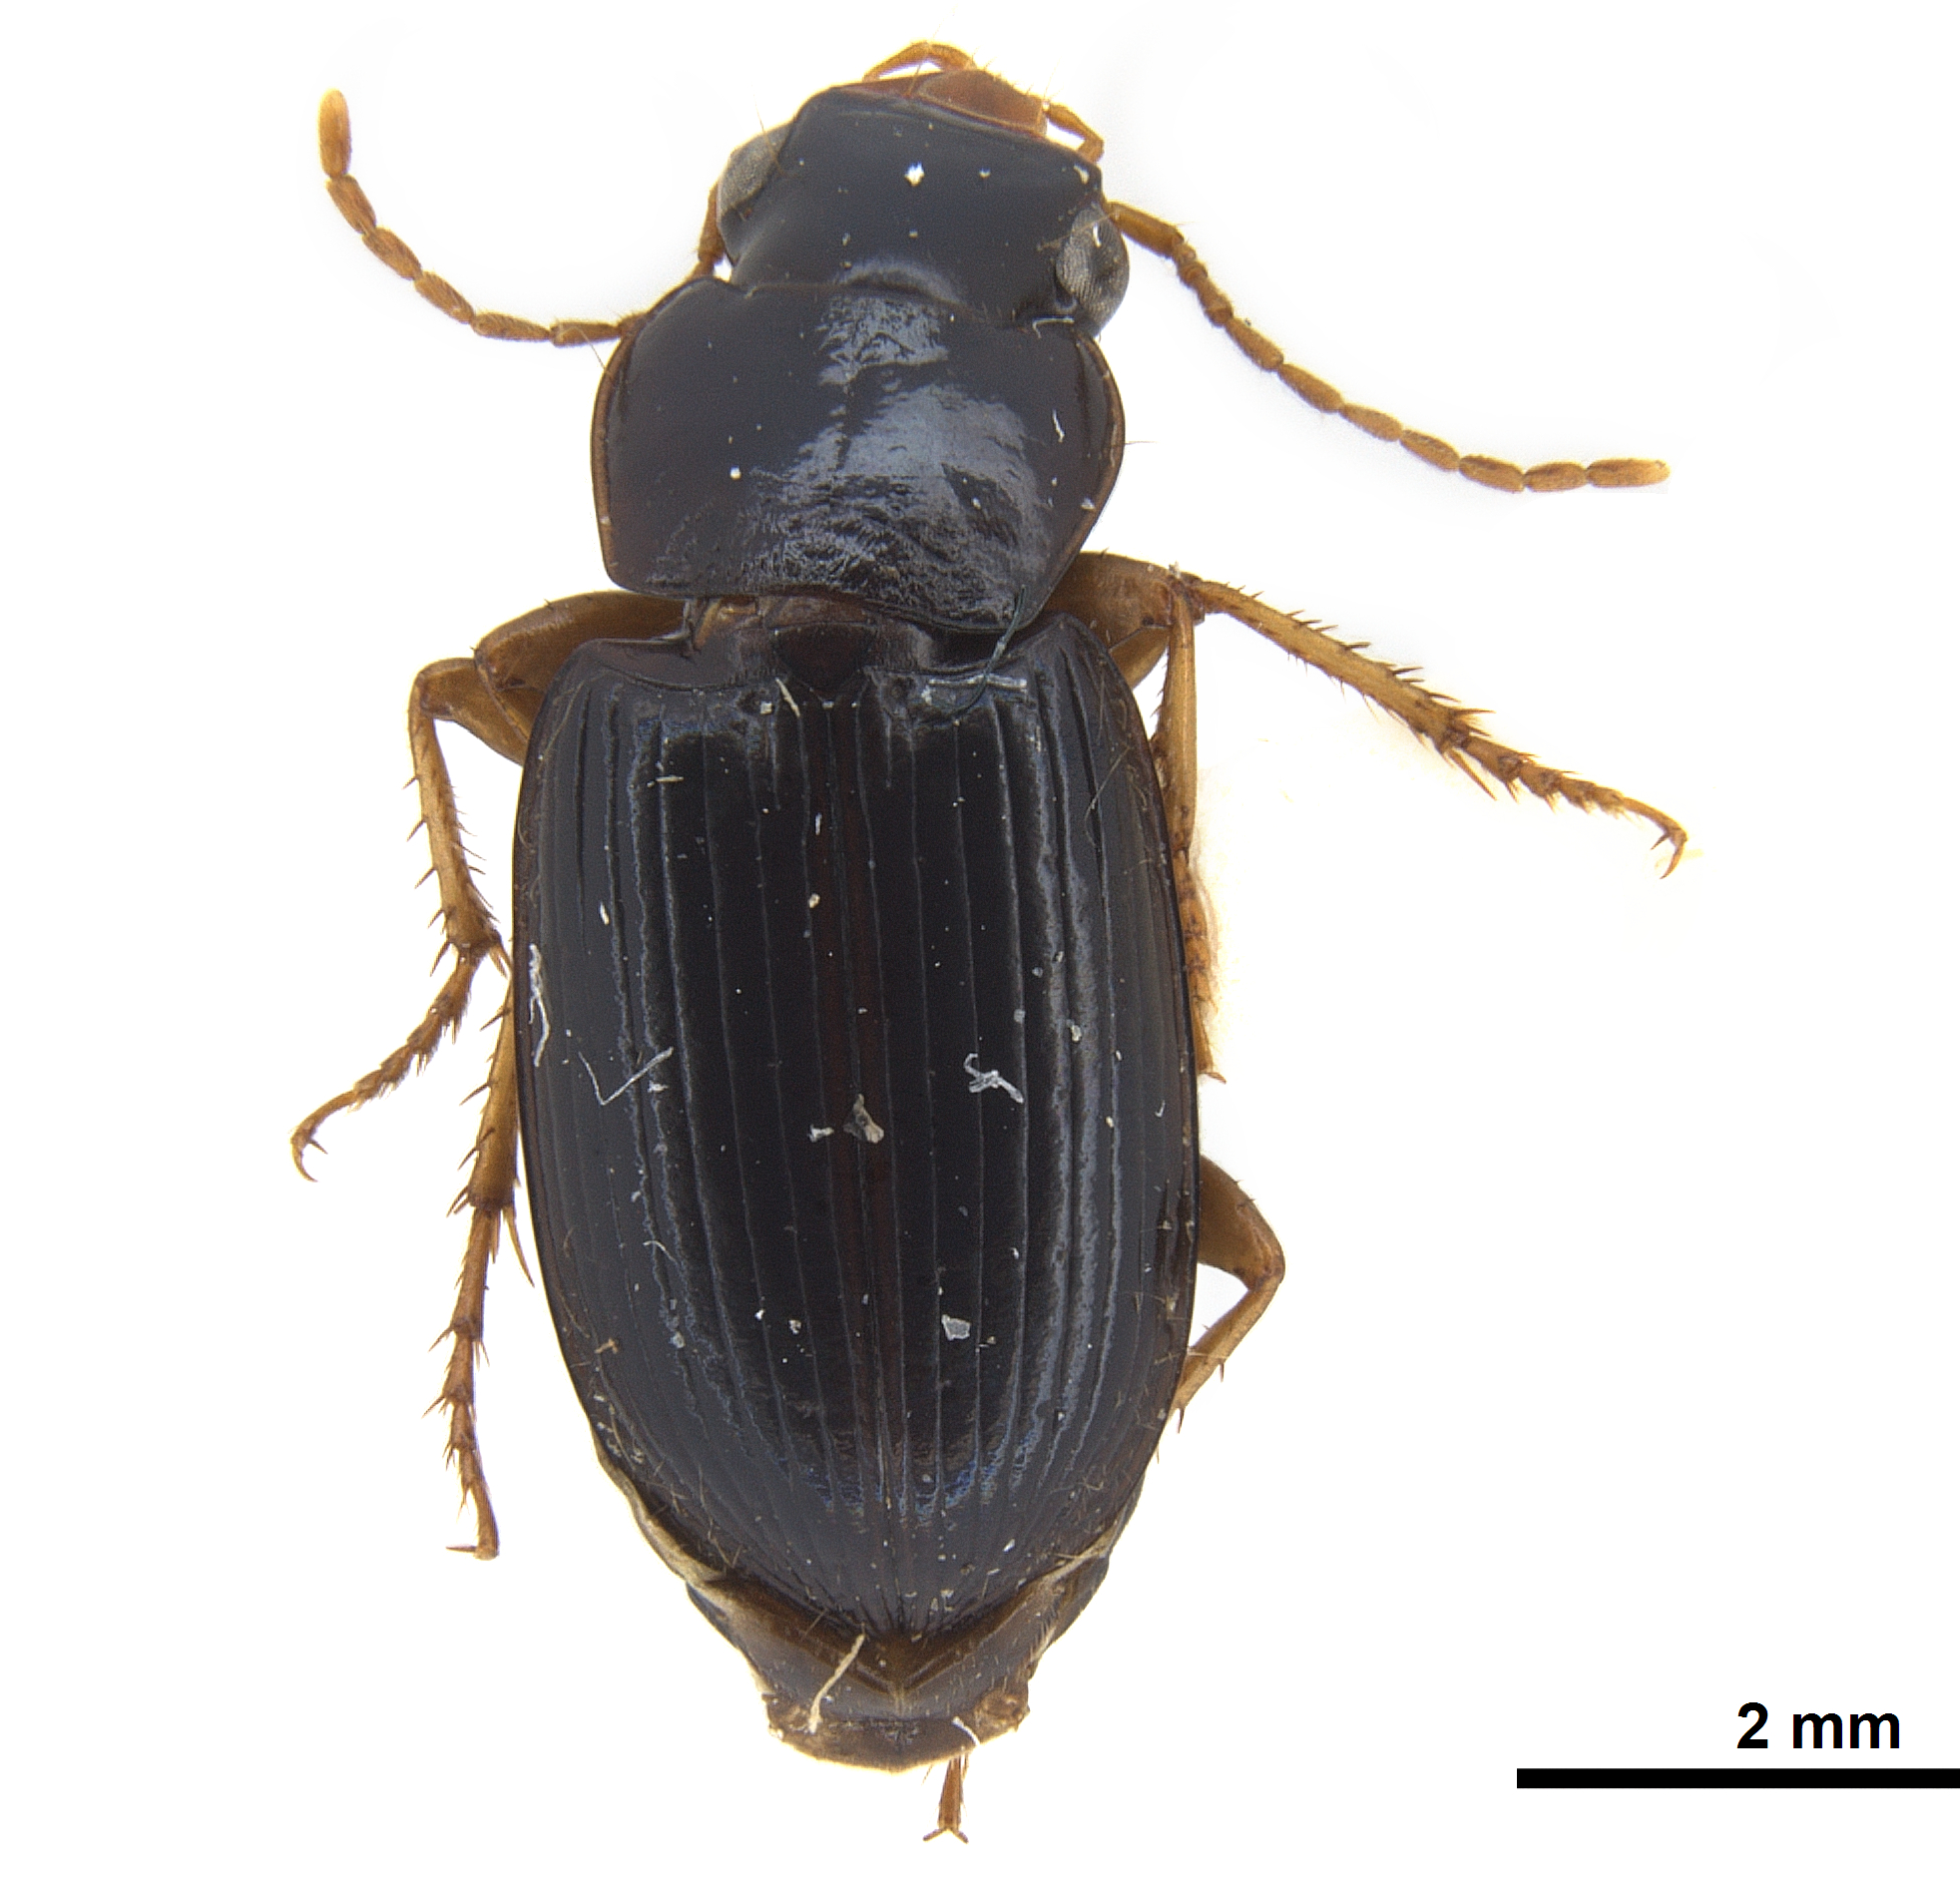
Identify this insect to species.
Amblygnathus iripennis
